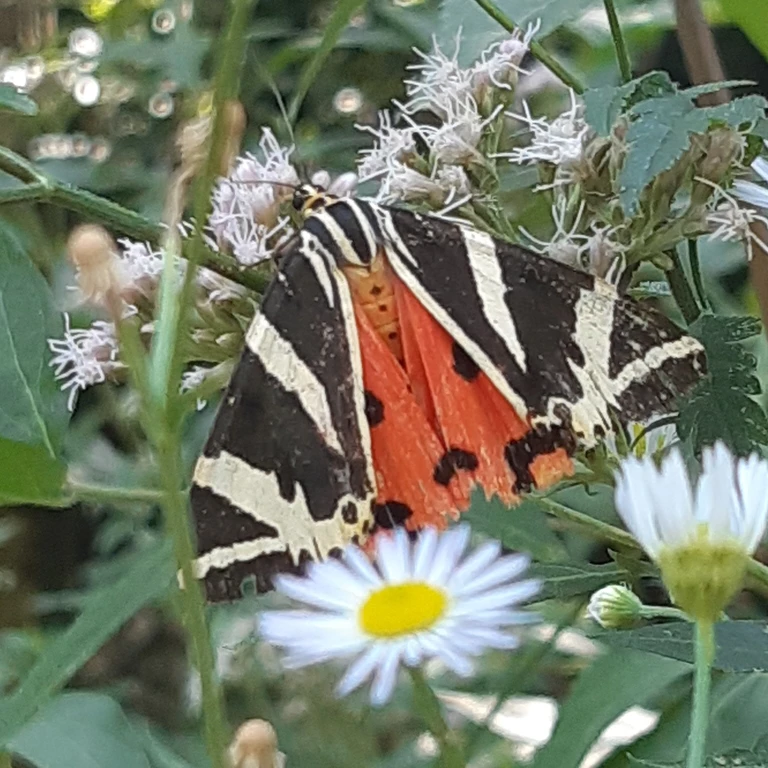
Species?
Euplagia quadripunctaria
